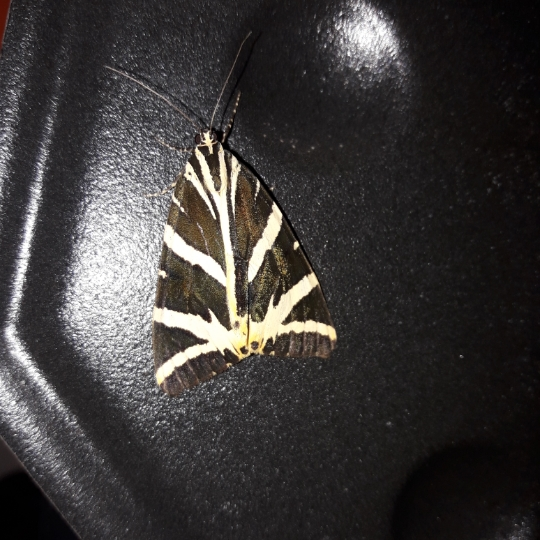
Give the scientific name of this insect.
Euplagia quadripunctaria
